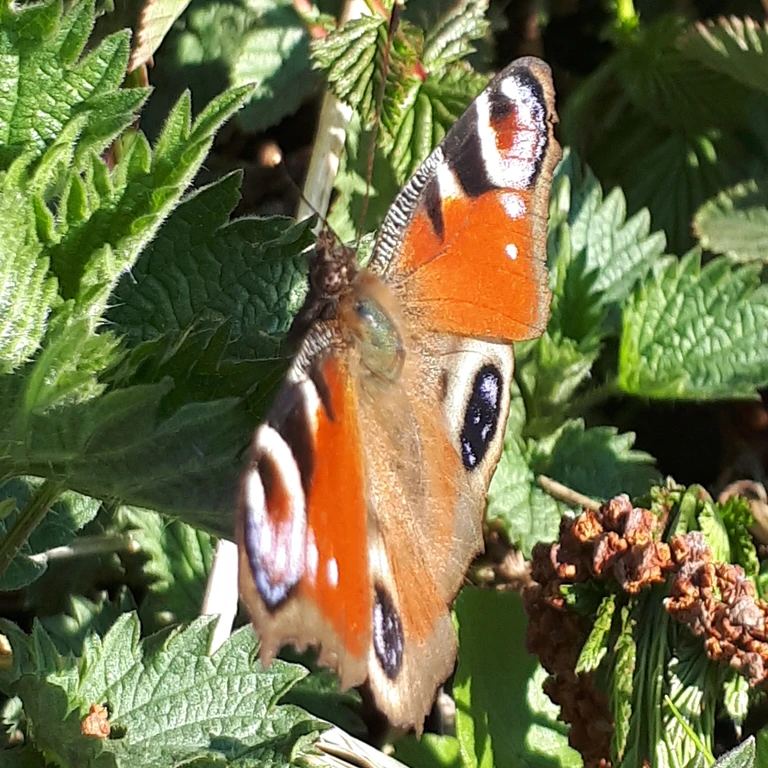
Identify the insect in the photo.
Aglais io
